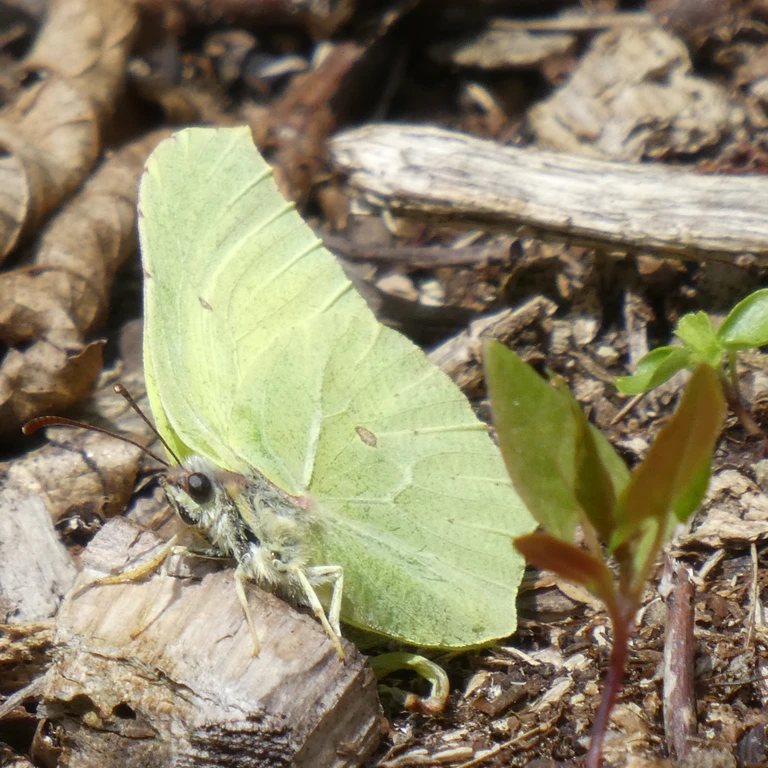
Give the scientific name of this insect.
Gonepteryx rhamni
